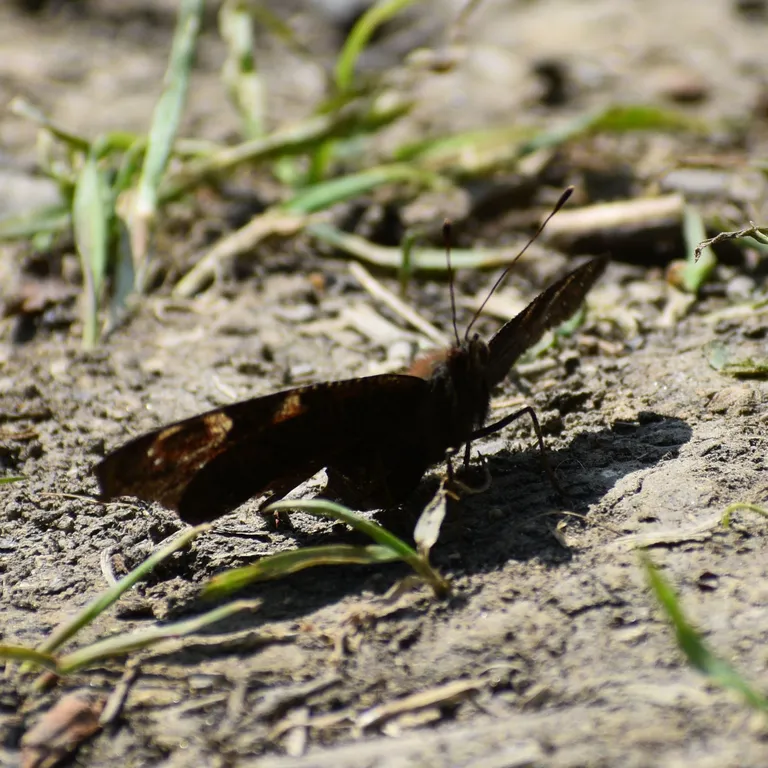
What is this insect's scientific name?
Aglais io
